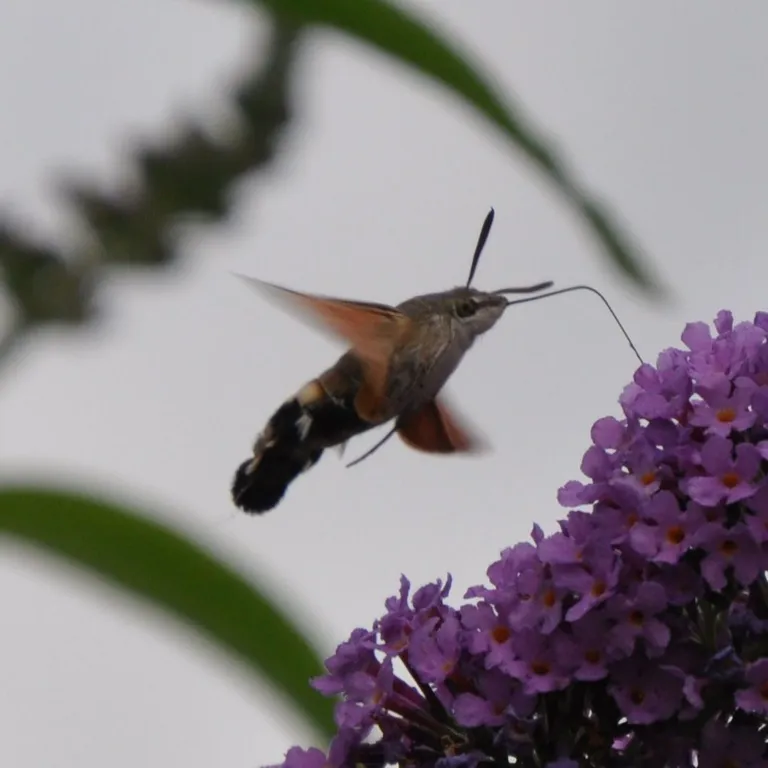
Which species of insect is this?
Macroglossum stellatarum
